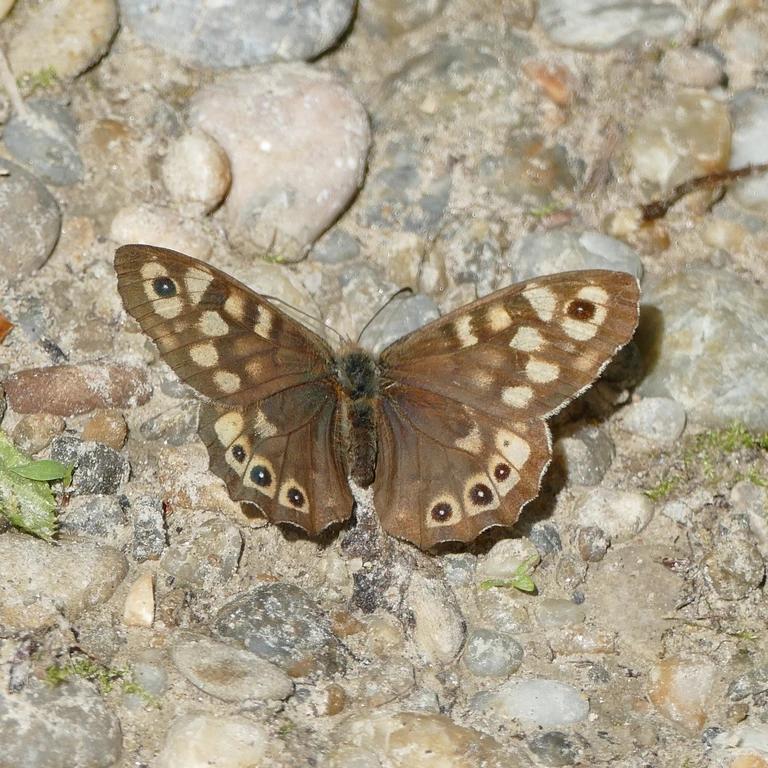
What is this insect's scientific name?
Pararge aegeria
